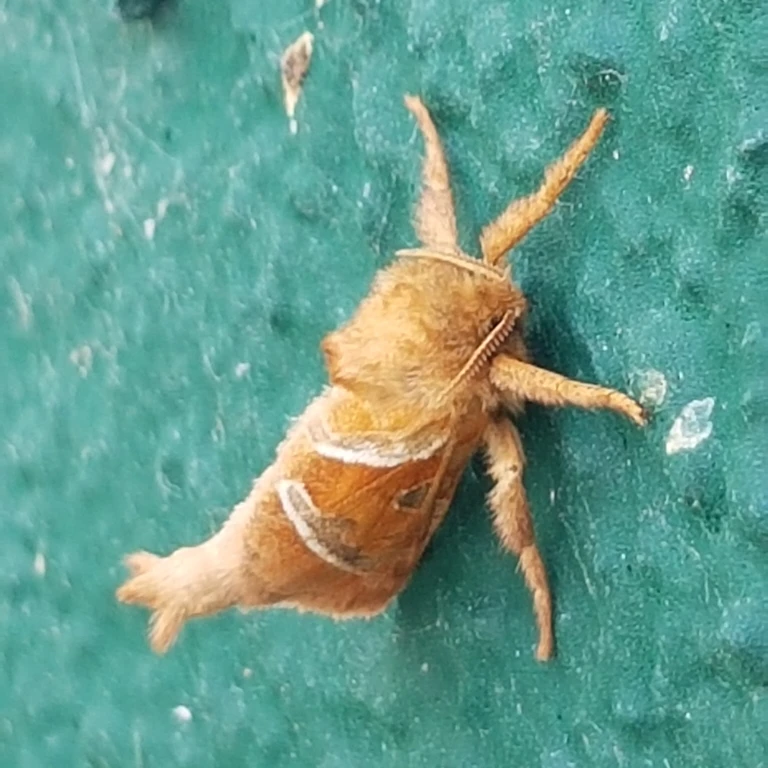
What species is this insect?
Triodia sylvina
